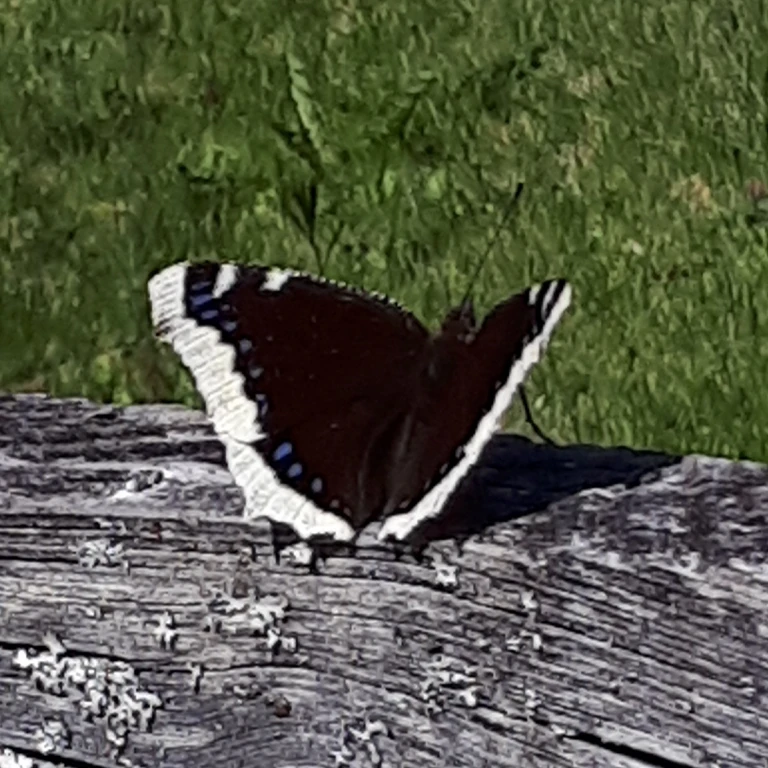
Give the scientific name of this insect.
Nymphalis antiopa
